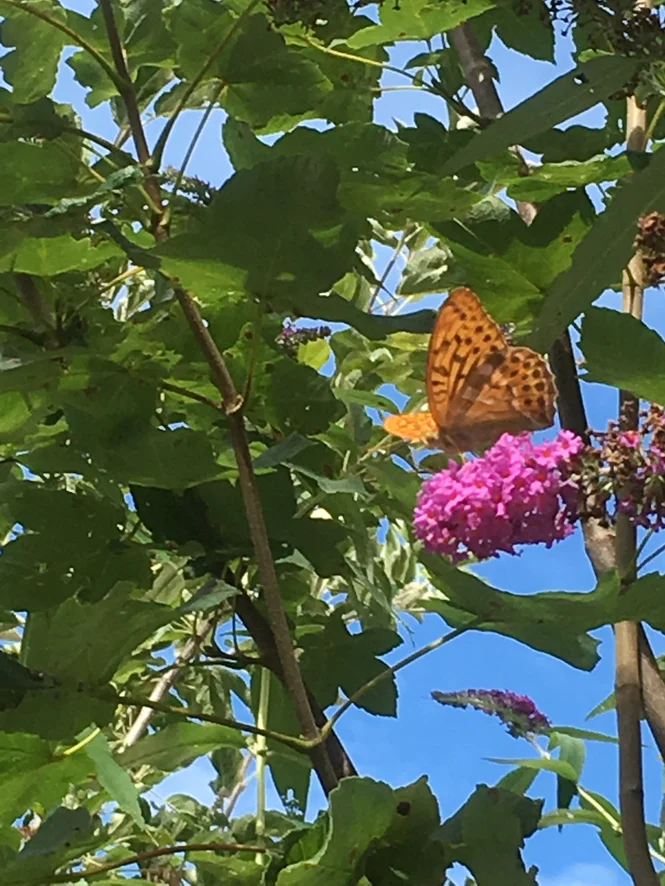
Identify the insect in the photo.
Argynnis paphia
